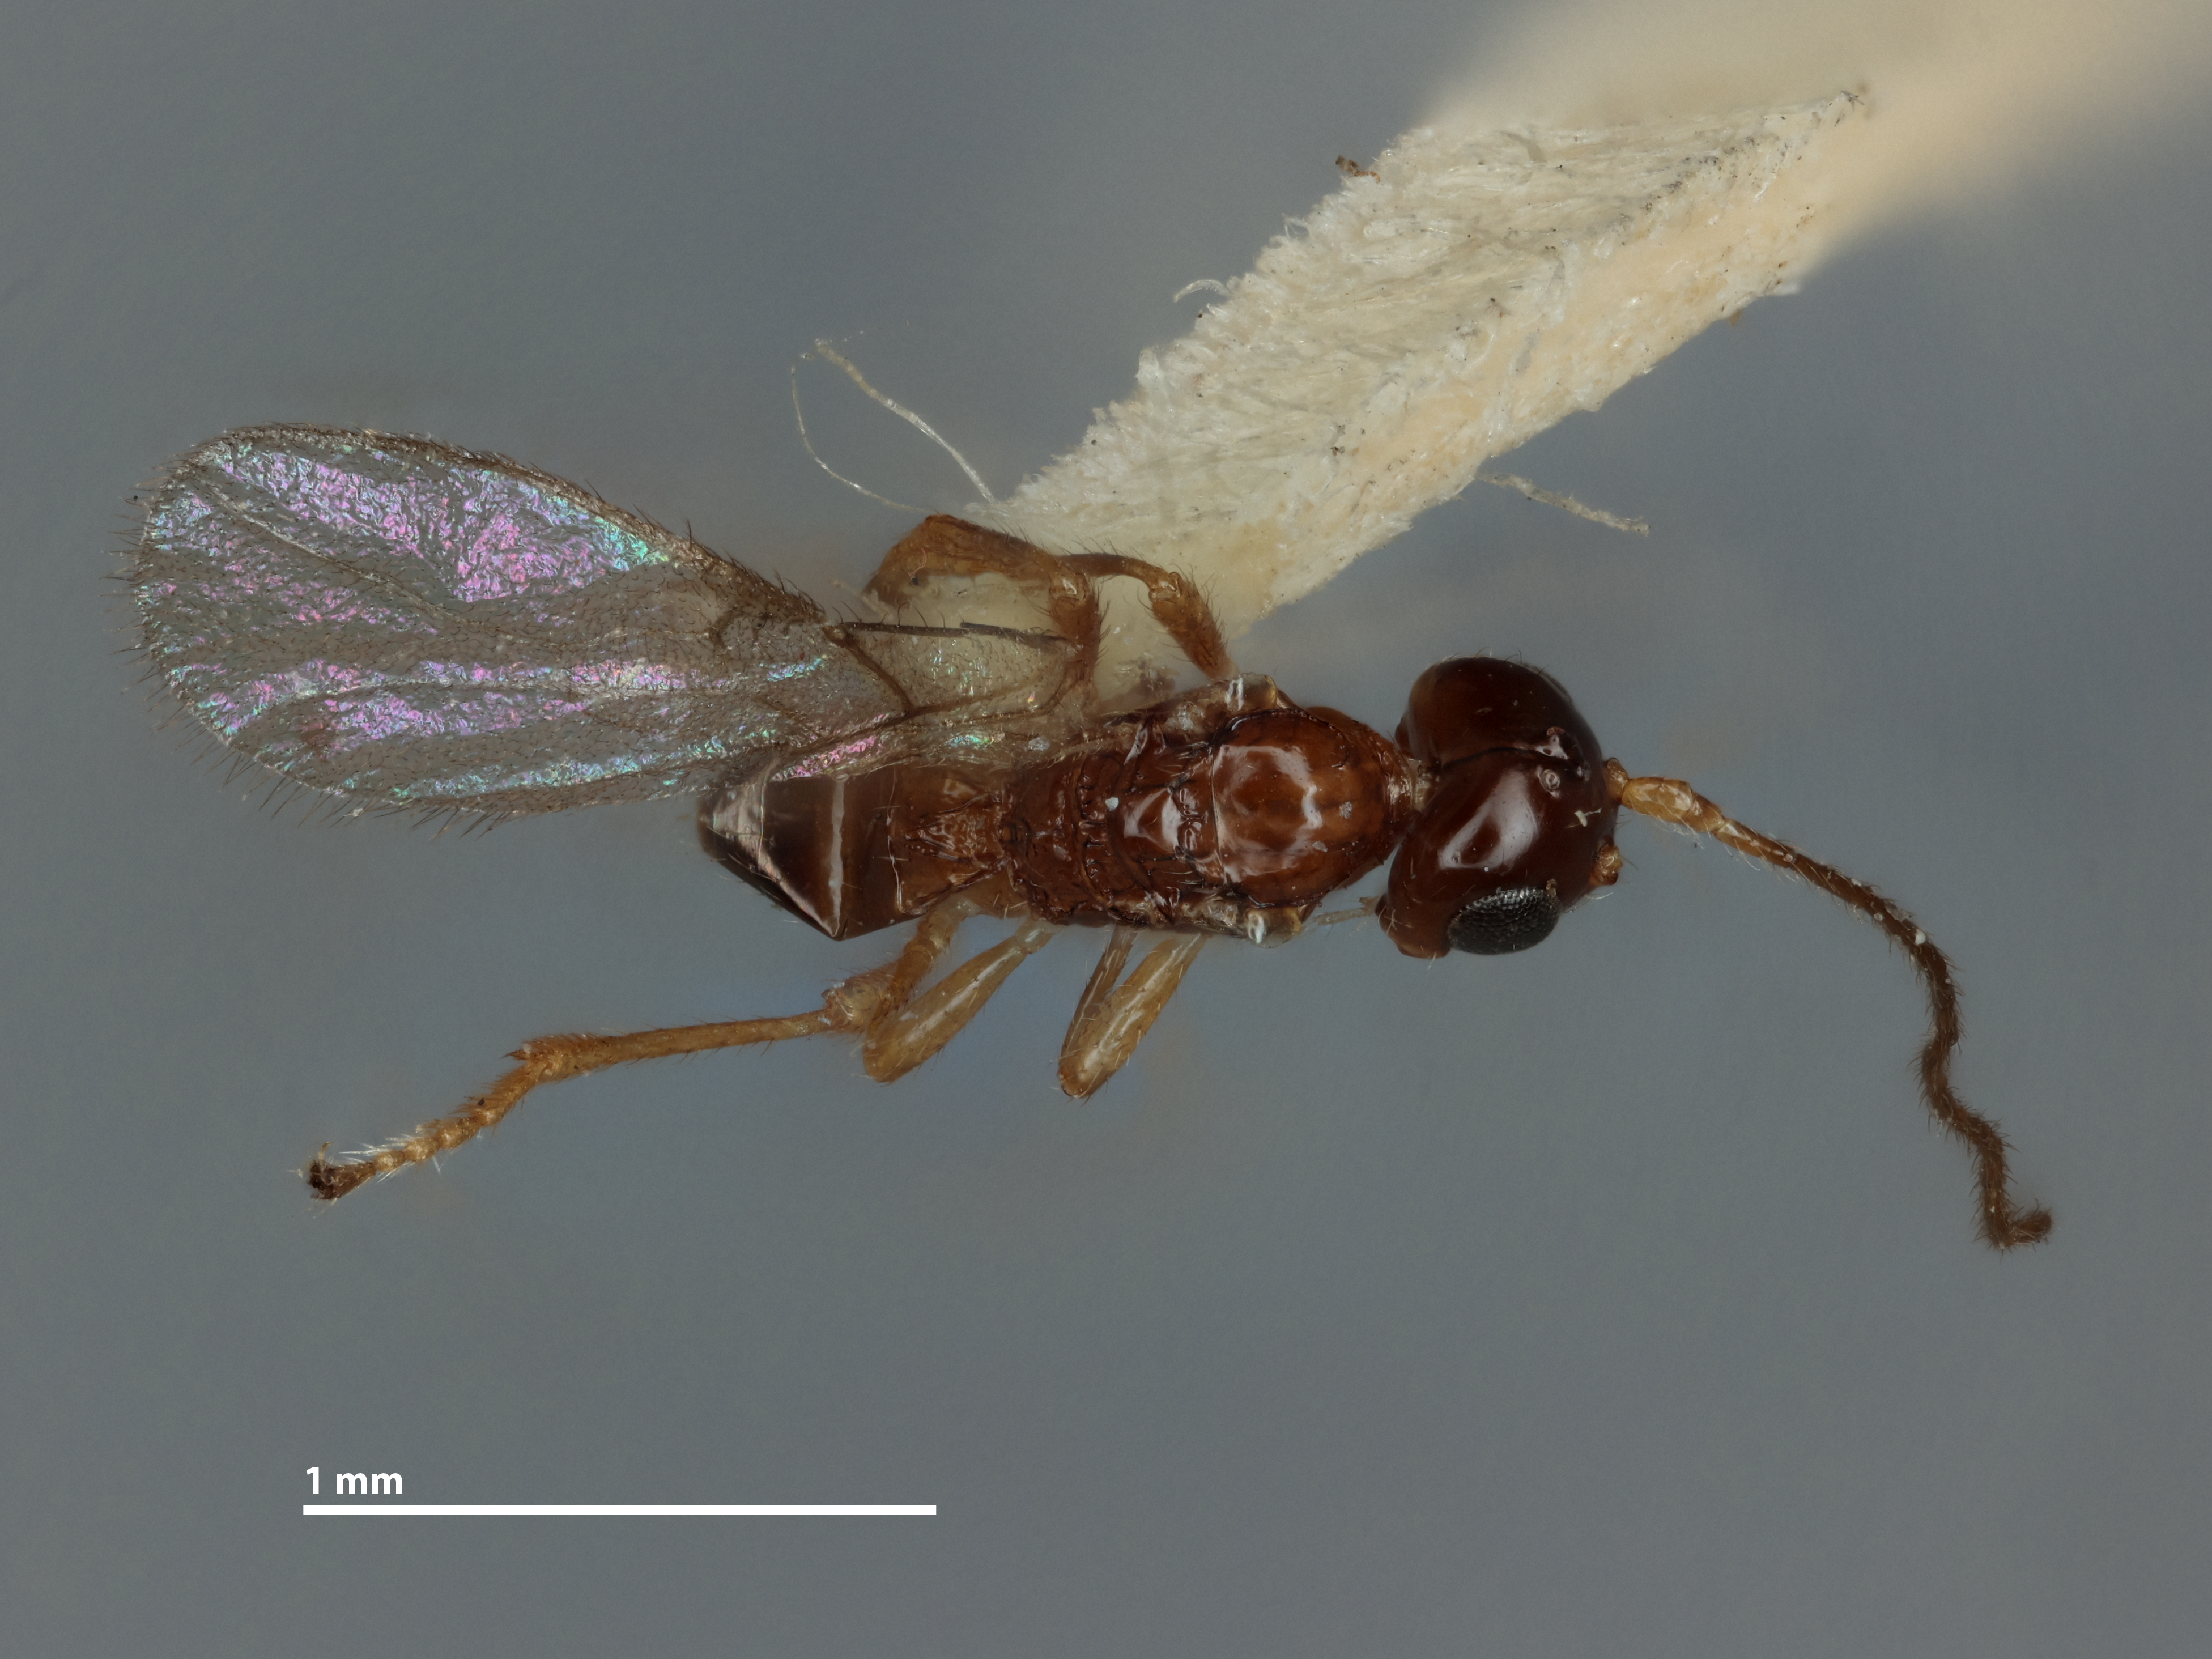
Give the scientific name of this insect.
Aphaereta scirpi
